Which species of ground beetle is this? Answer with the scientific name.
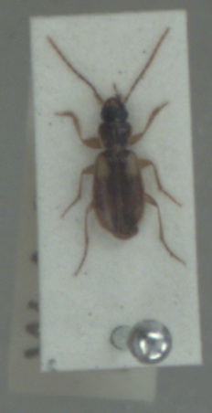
Badister sodalis
